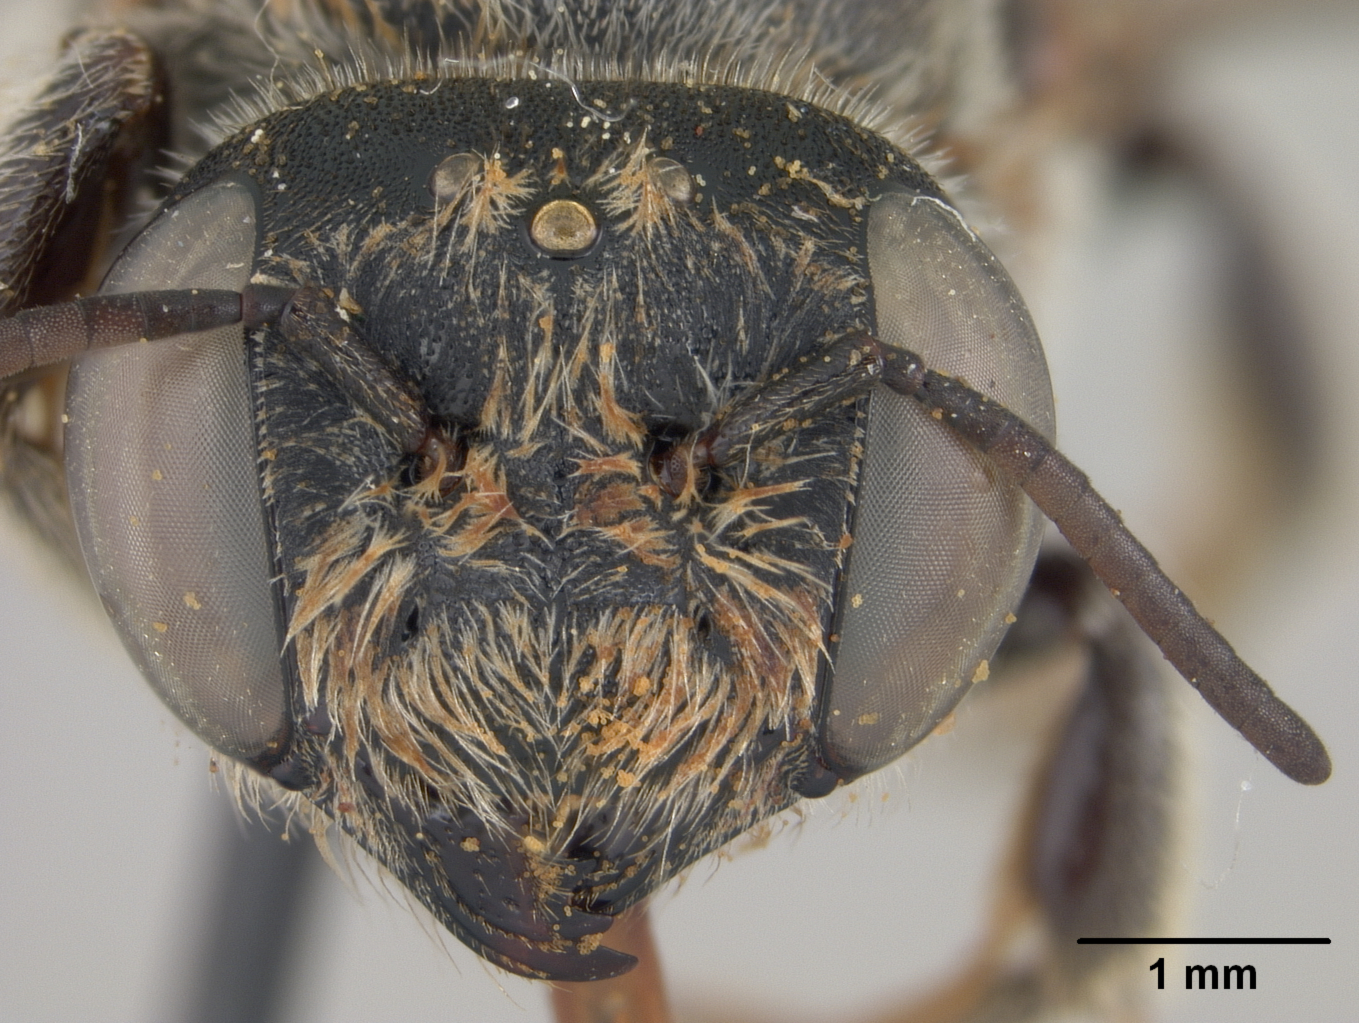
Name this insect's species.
Megachile pararubi
